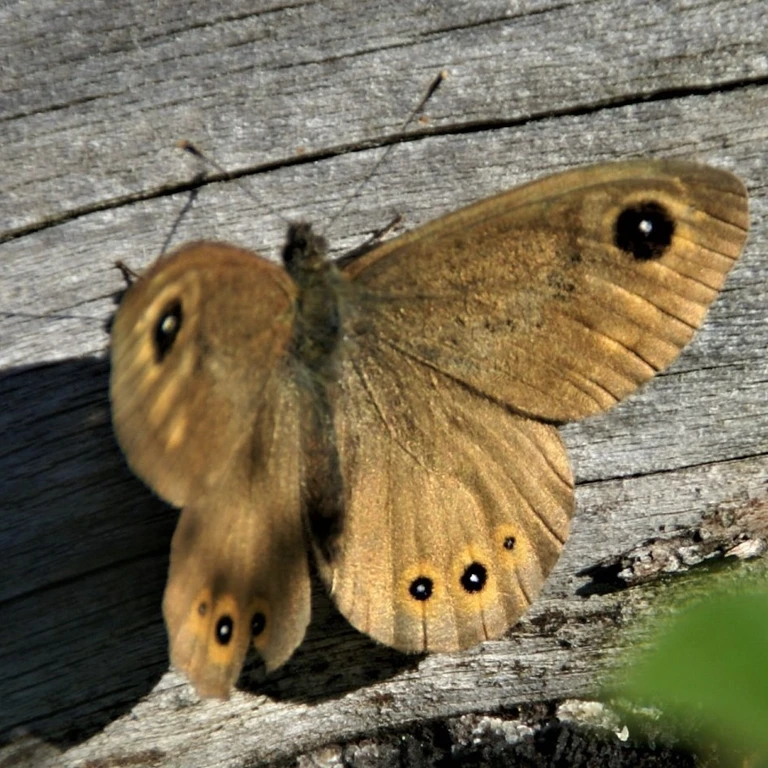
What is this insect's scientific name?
Lasiommata maera (also Pararge maera)
